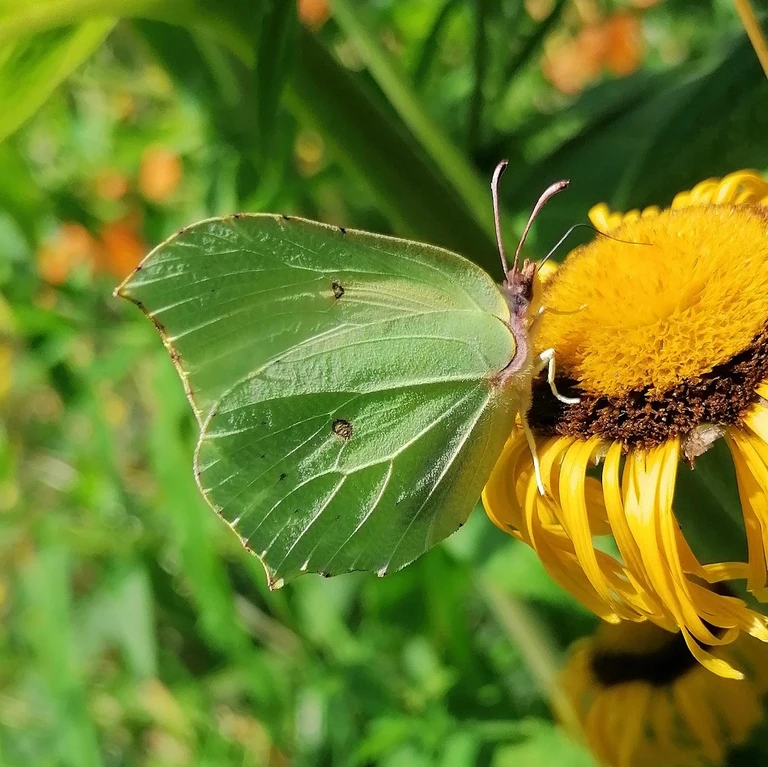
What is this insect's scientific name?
Gonepteryx rhamni
